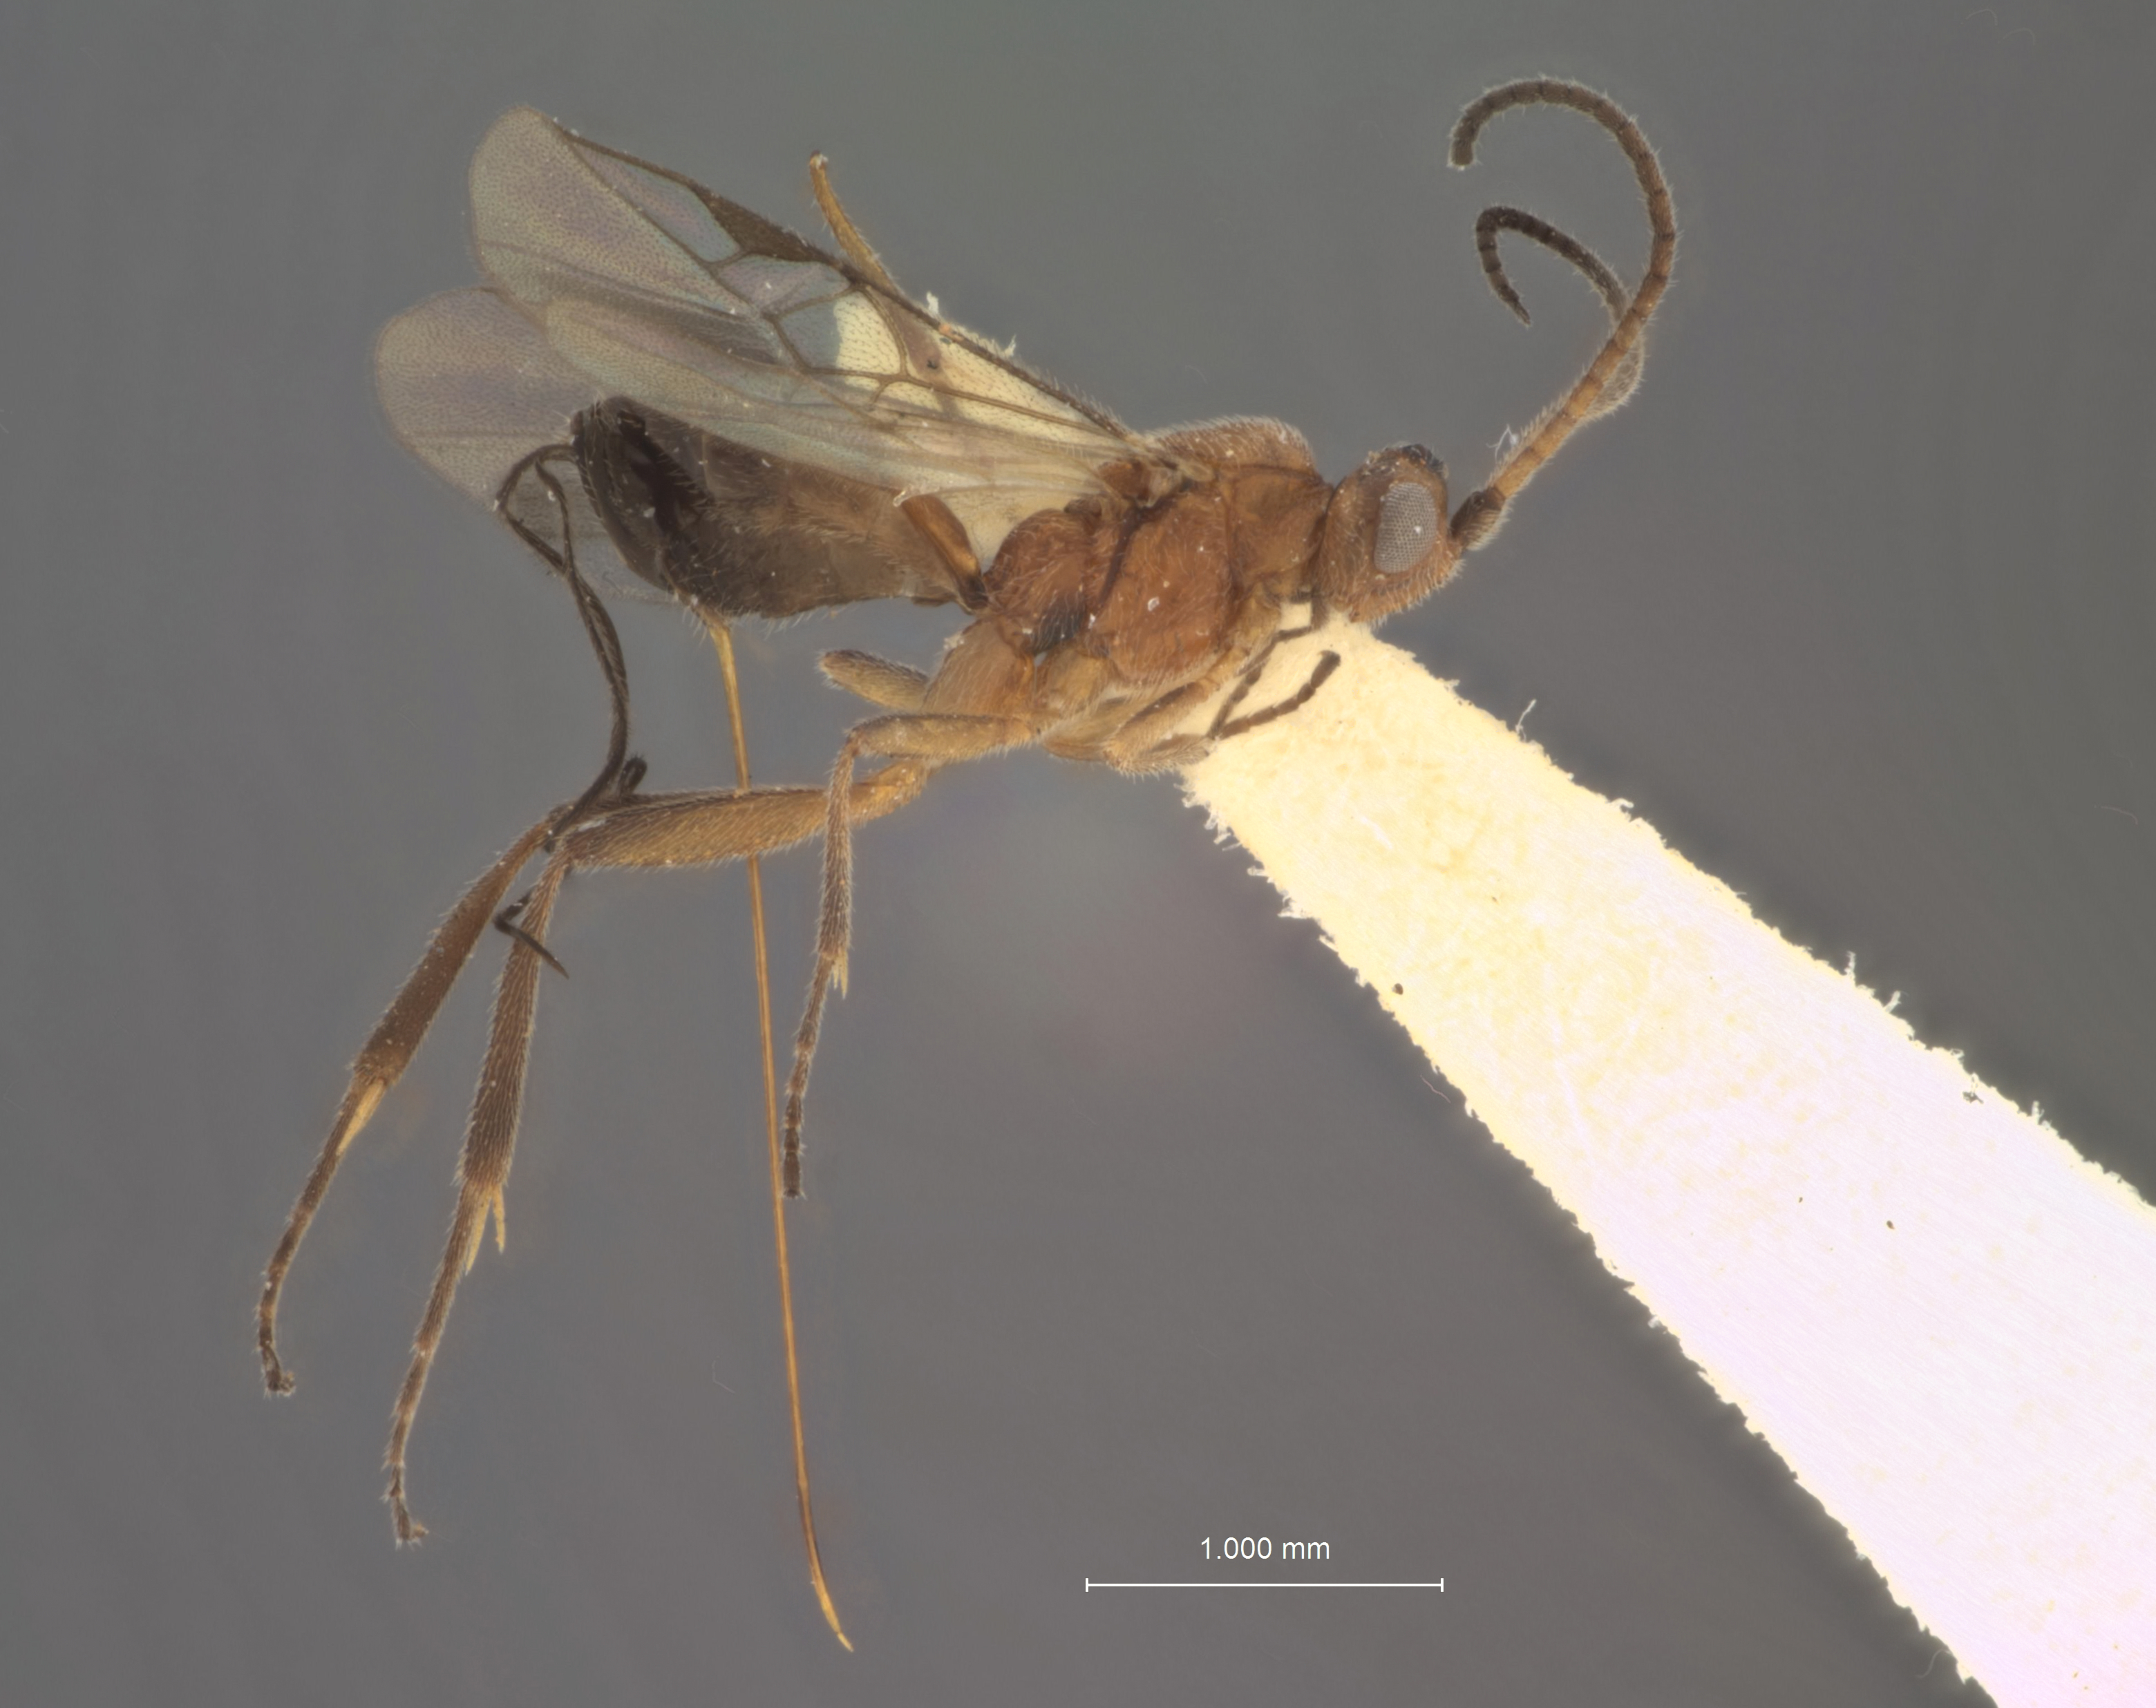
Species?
Orgilus pumilis
